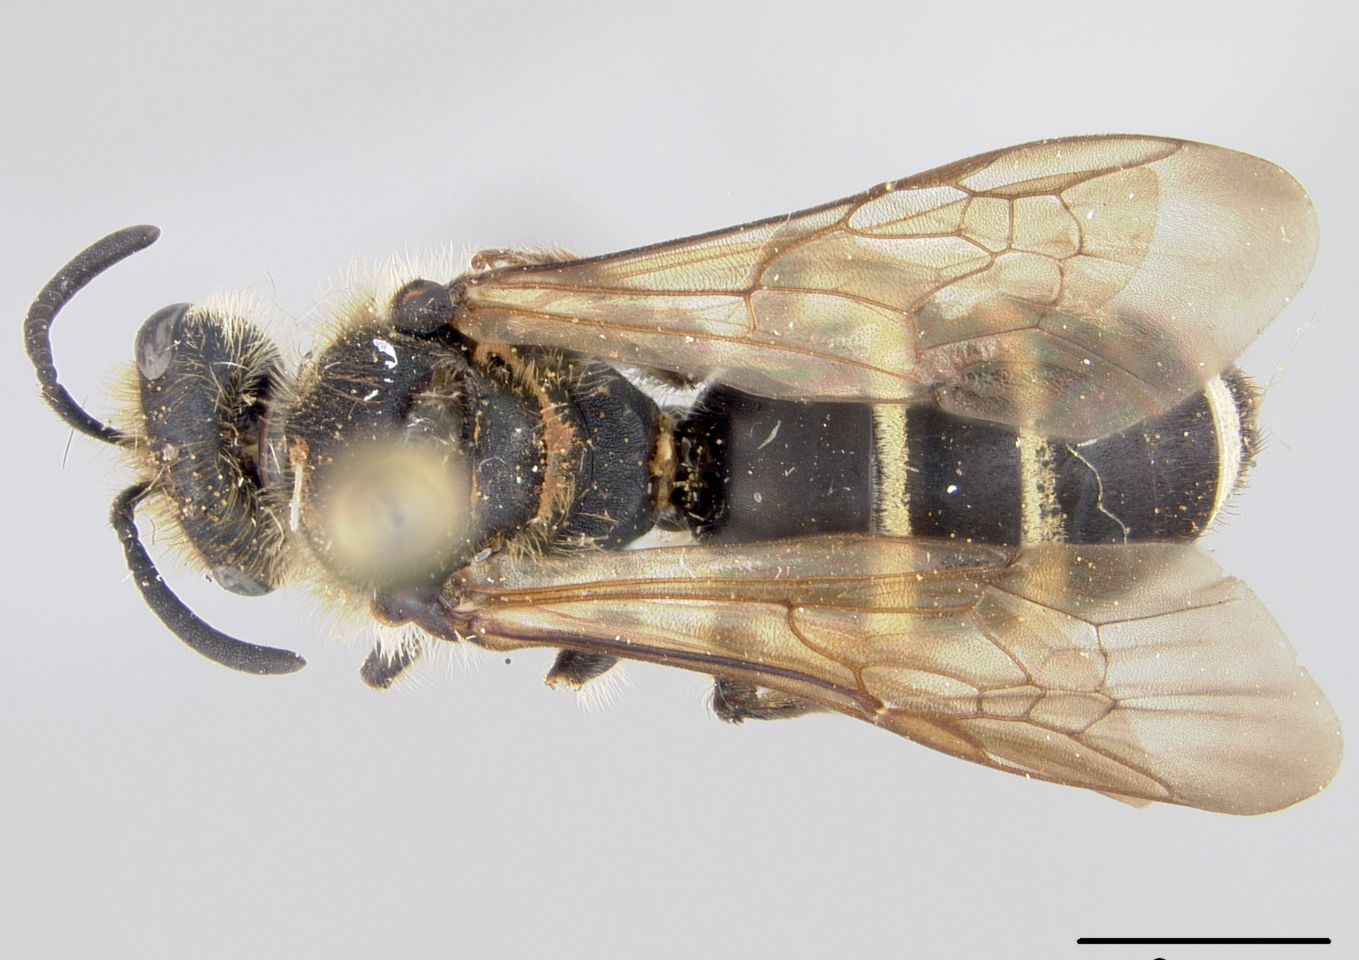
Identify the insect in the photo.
Lasioglossum asaphes
